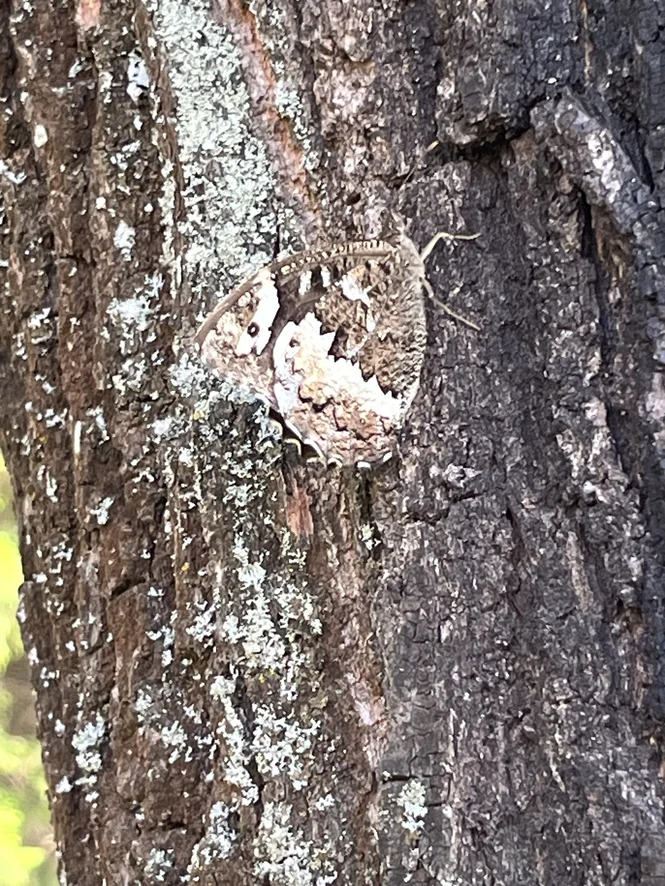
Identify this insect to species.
Brintesia circe
